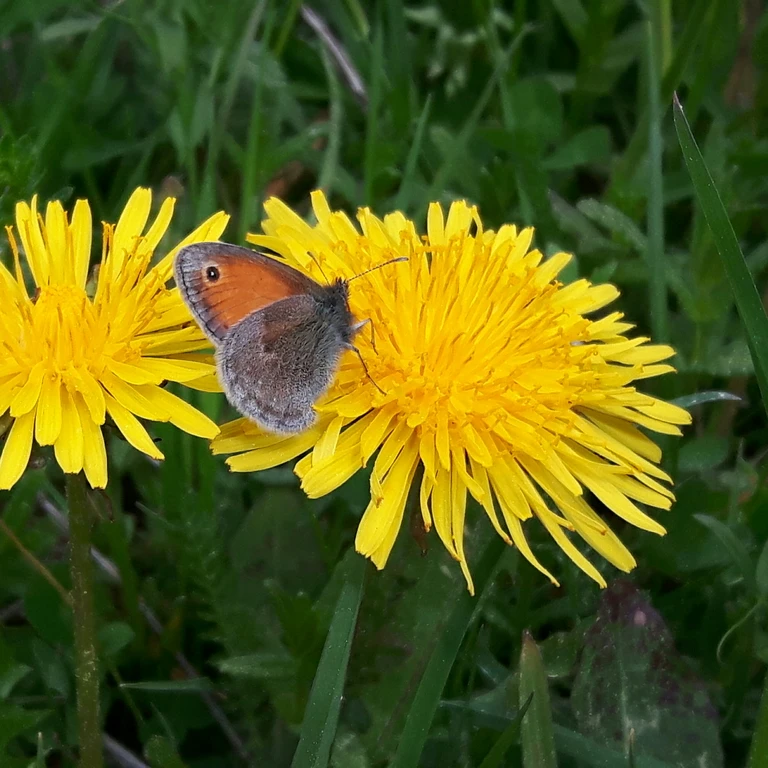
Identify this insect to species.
Coenonympha pamphilus
